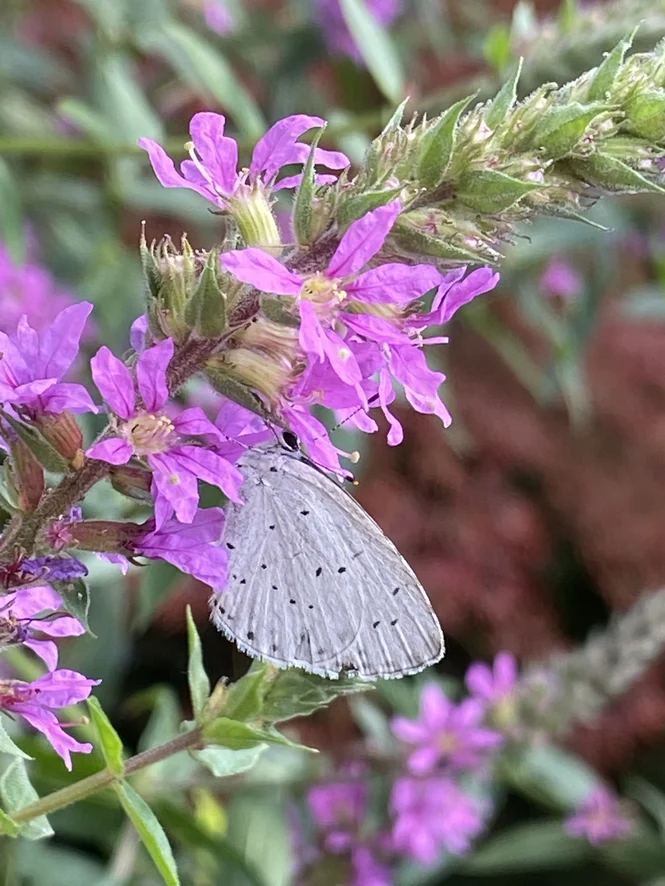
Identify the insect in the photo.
Celastrina argiolus
